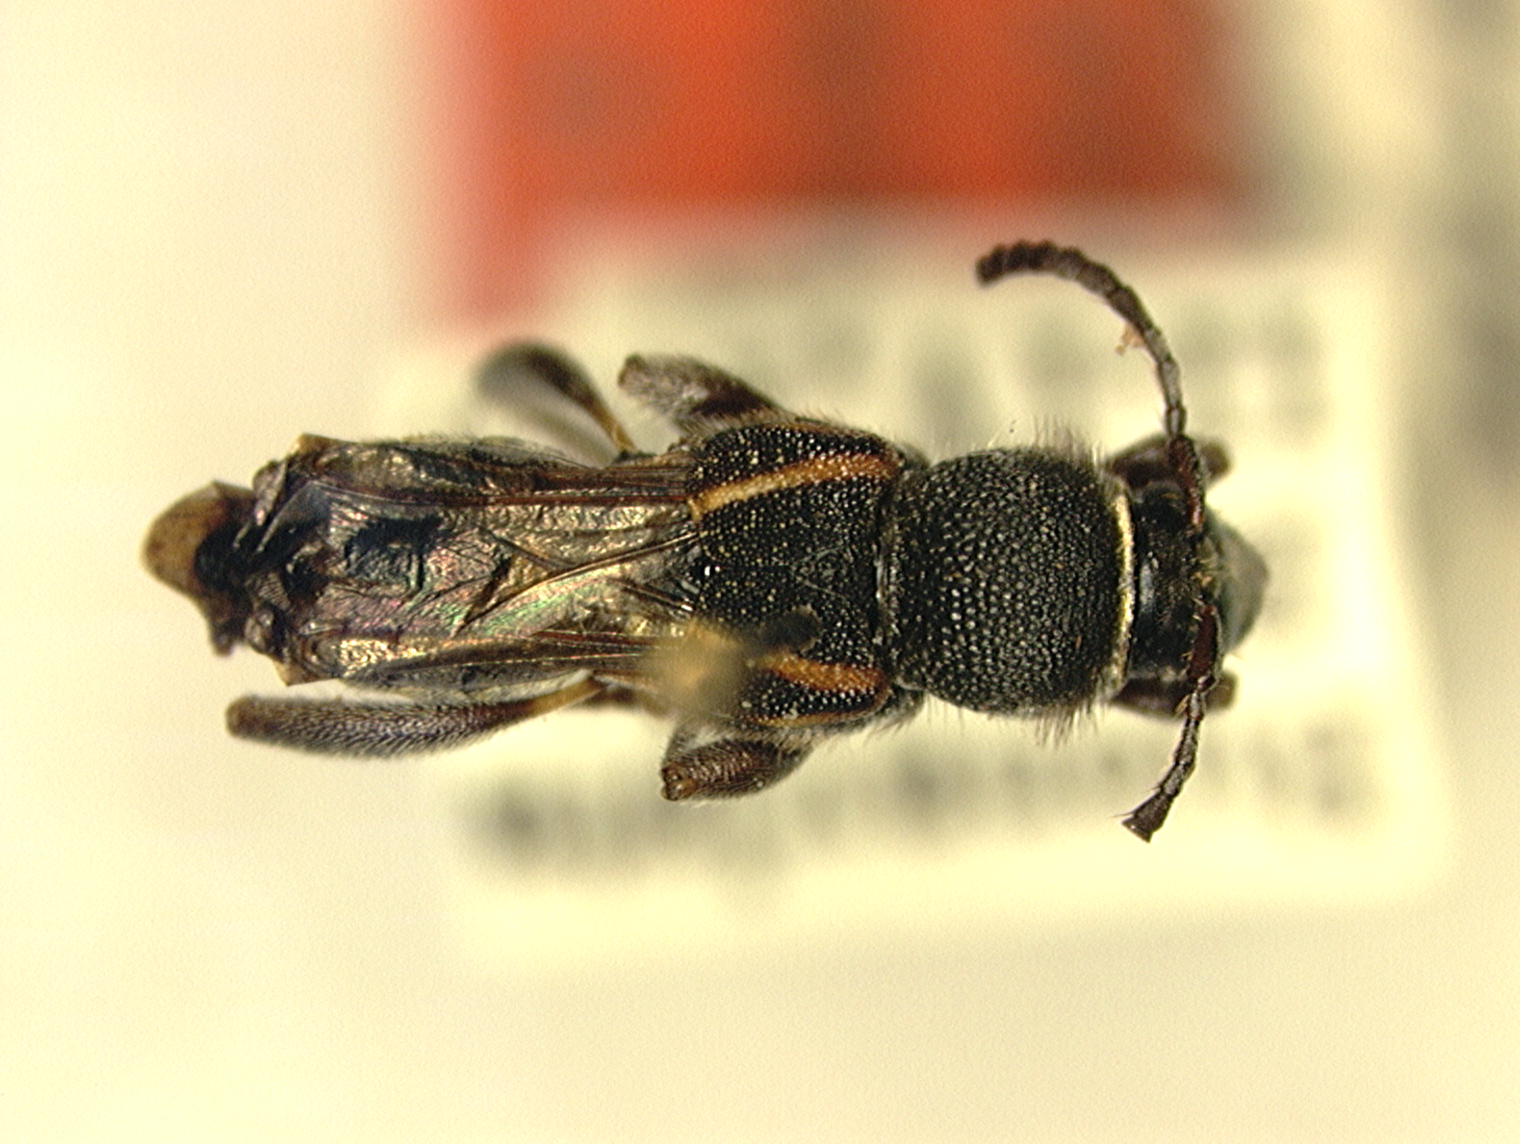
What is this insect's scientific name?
Tomopterus larroides (also Tomopterus vittipennis)
